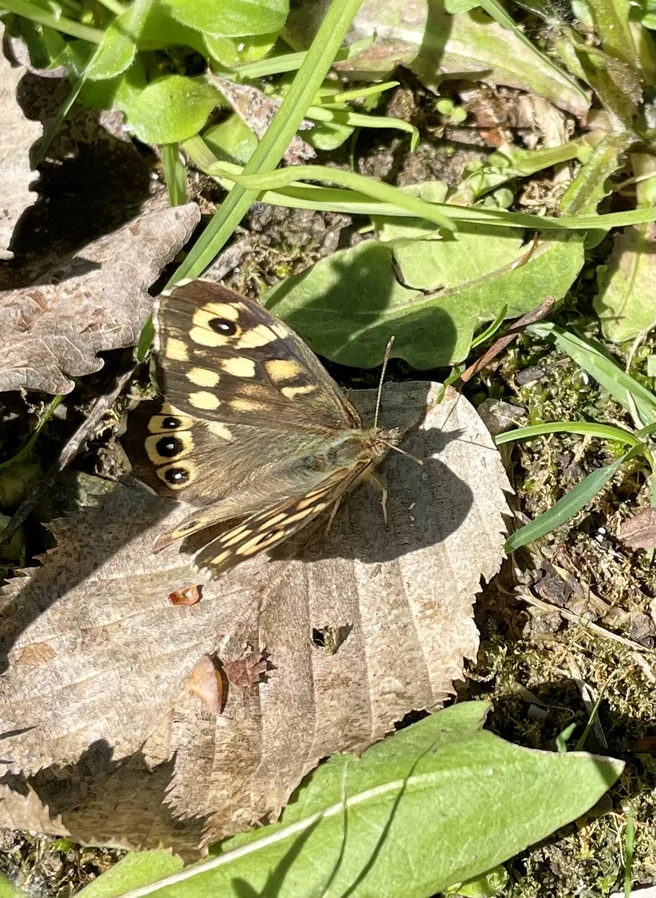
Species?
Pararge aegeria
